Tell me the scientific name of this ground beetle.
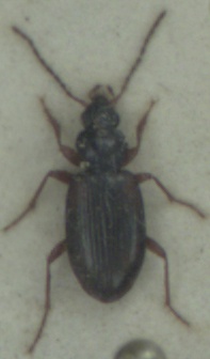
Bembidion tetracolum
